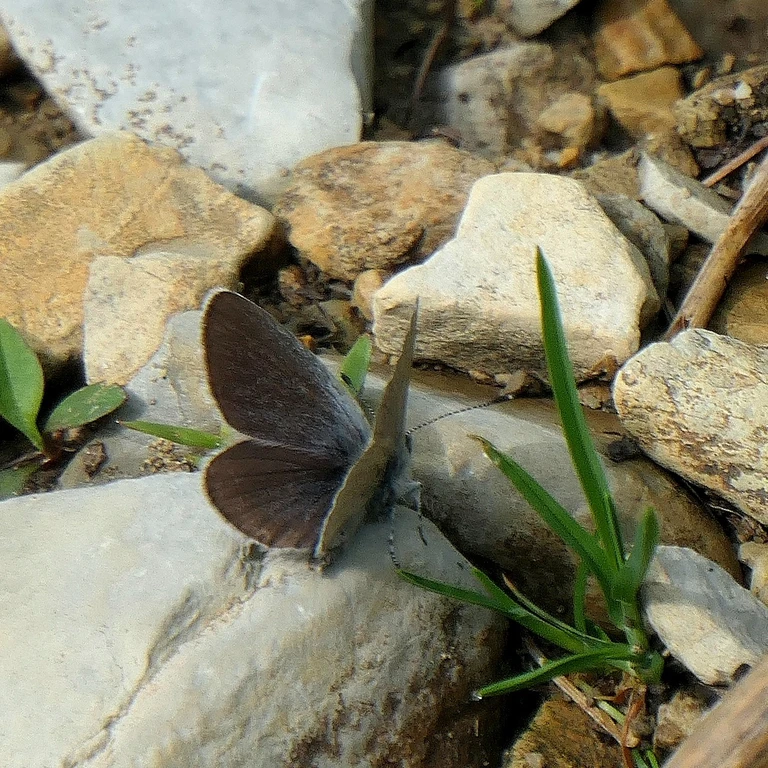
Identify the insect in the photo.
Cupido minimus
